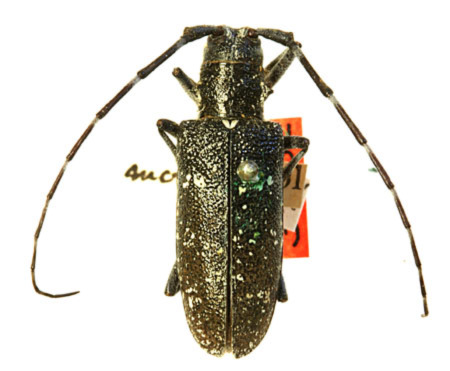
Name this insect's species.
Monochamus scutellatus (also Monochamus monticola)
